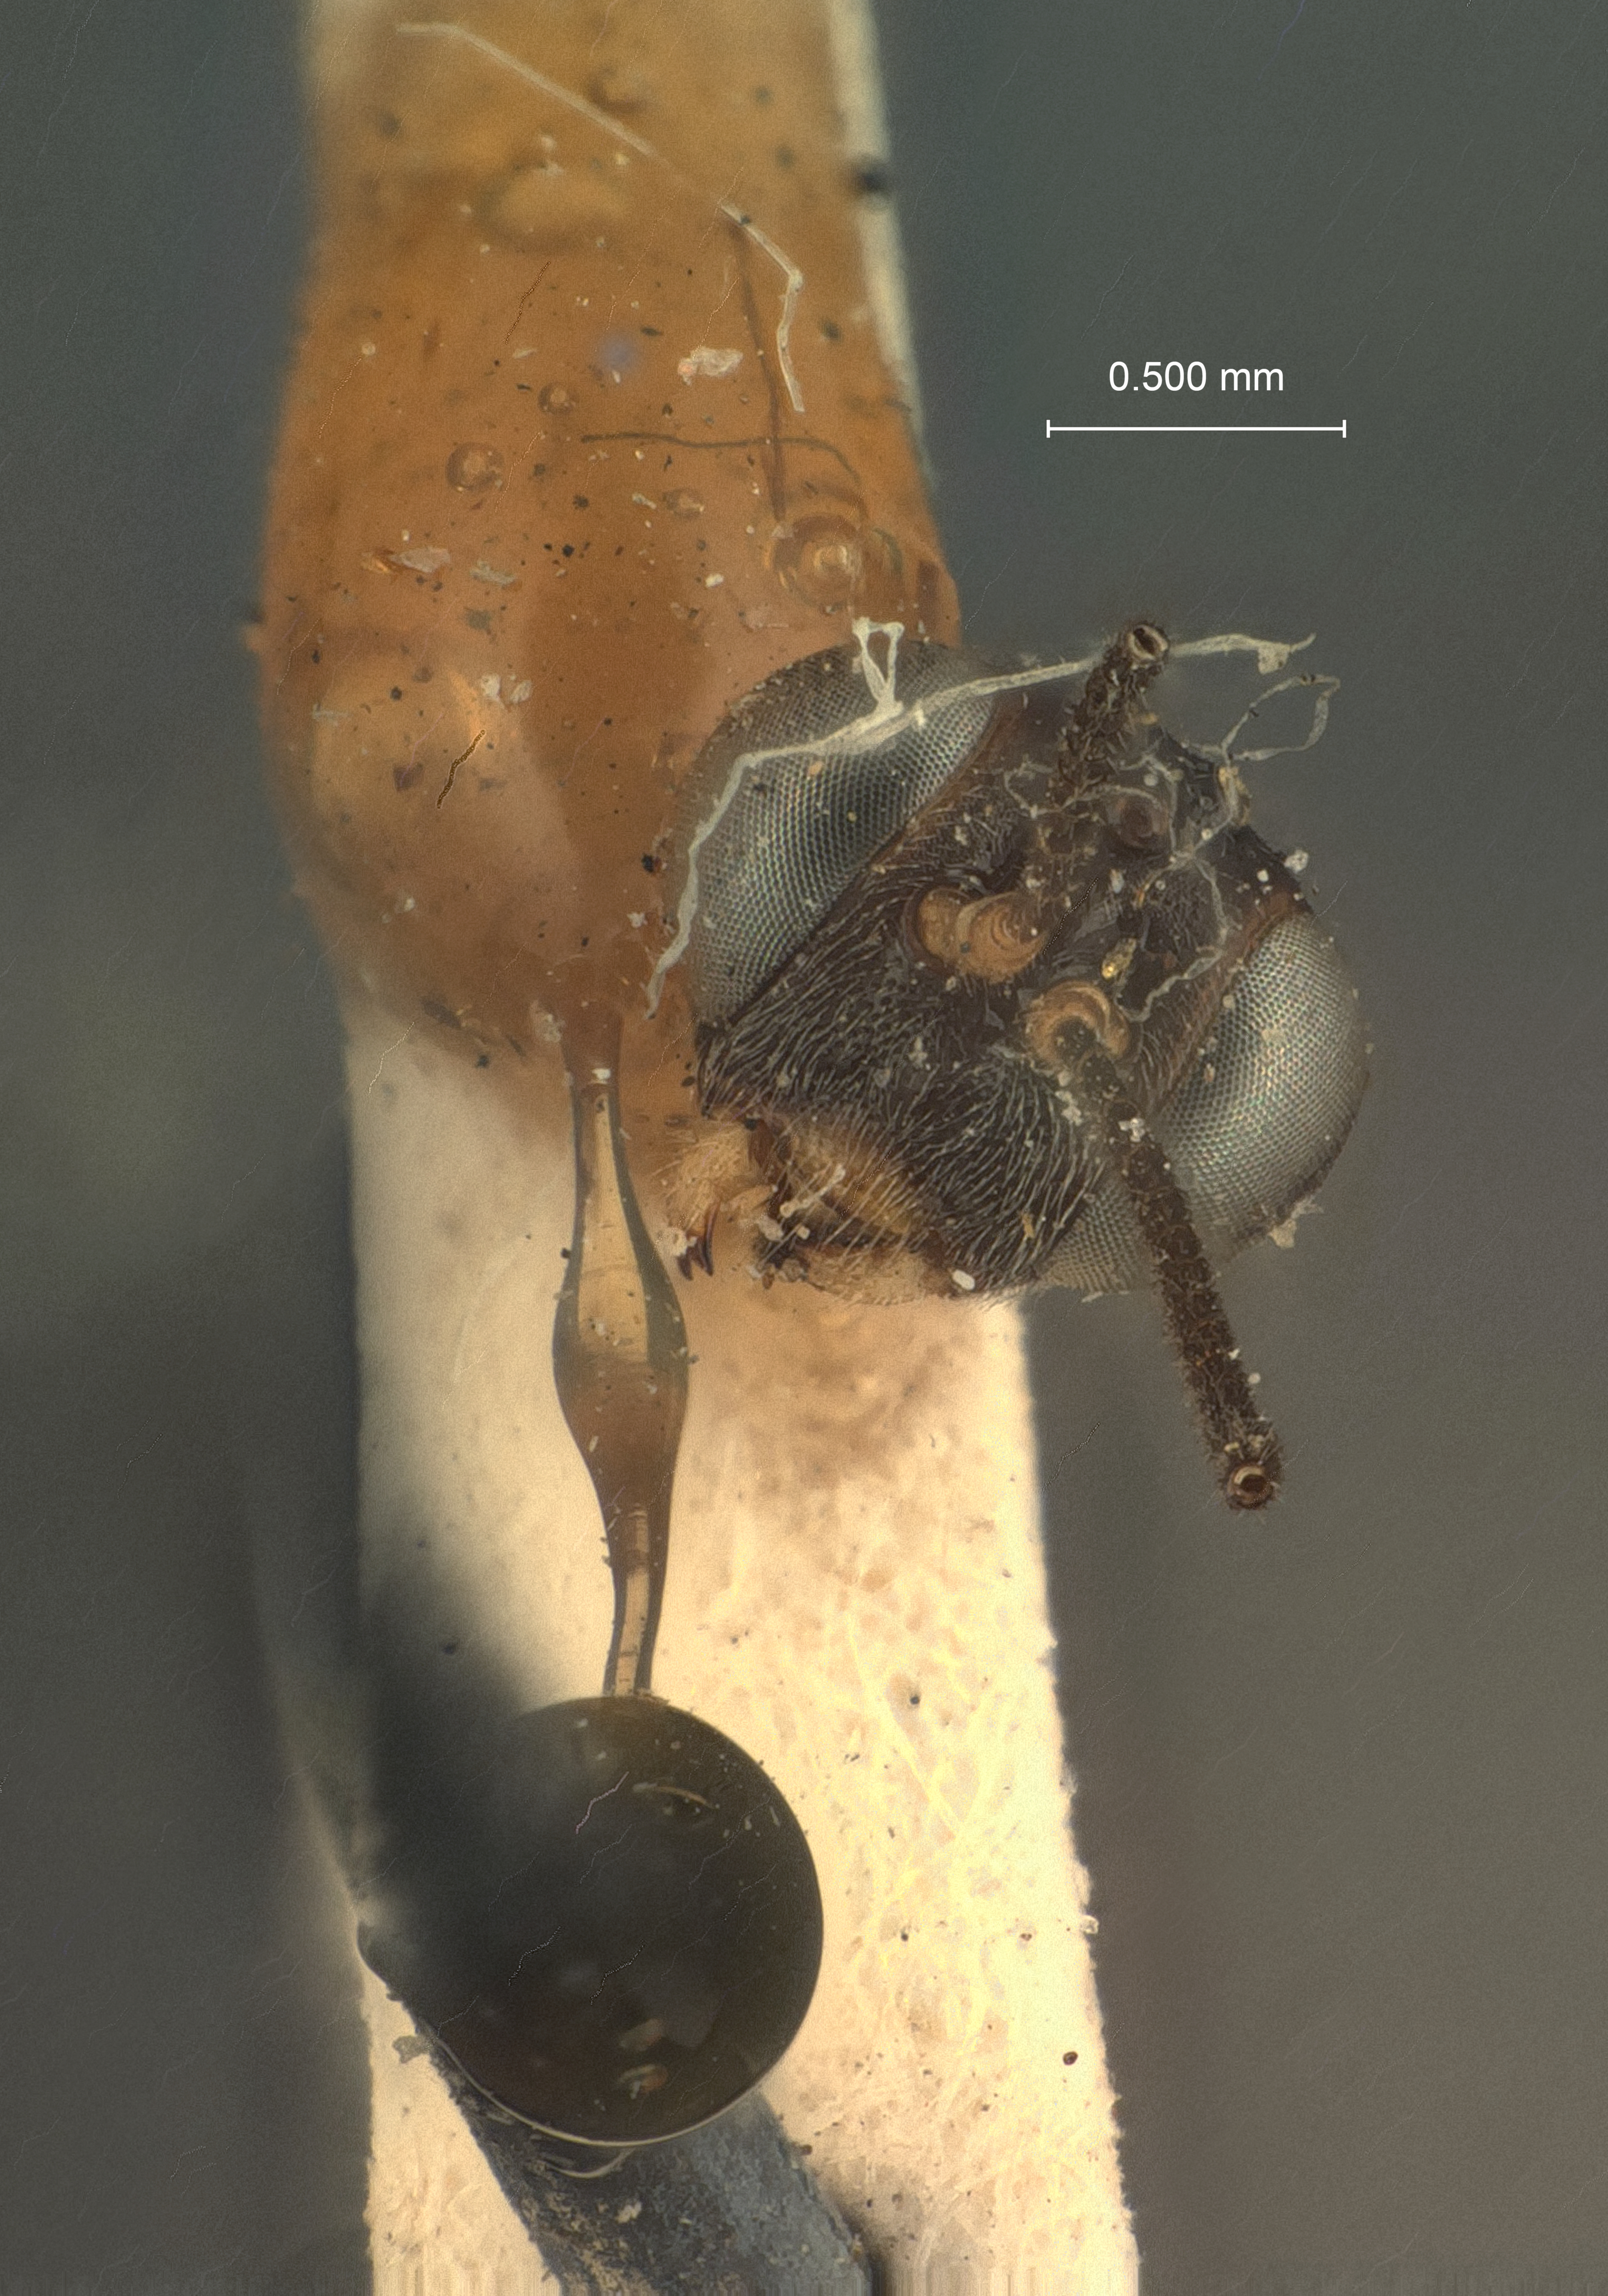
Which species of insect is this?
Pristomerus chinensis
